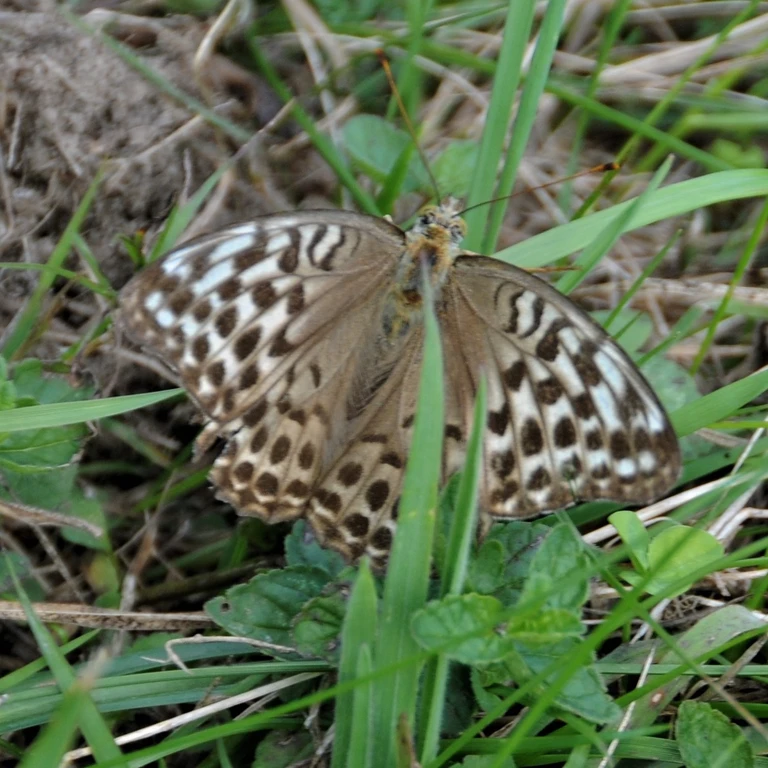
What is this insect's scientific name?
Argynnis paphia
